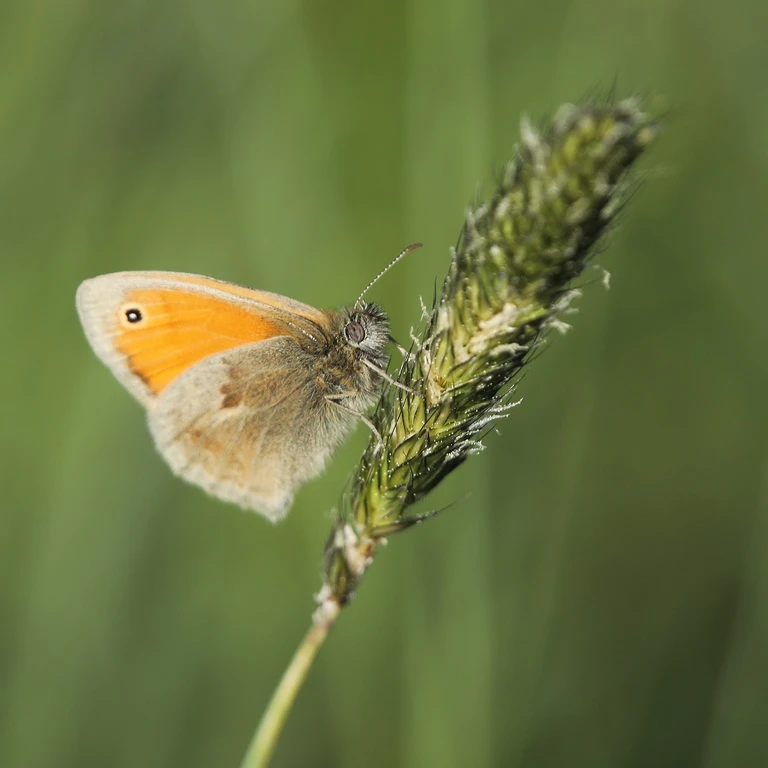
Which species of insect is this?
Coenonympha pamphilus
